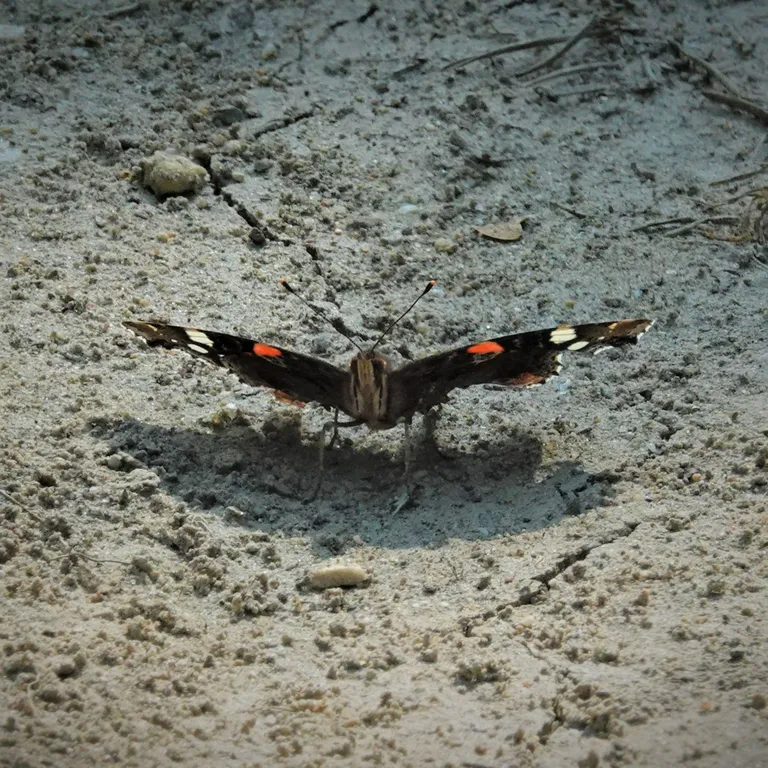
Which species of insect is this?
Vanessa atalanta
